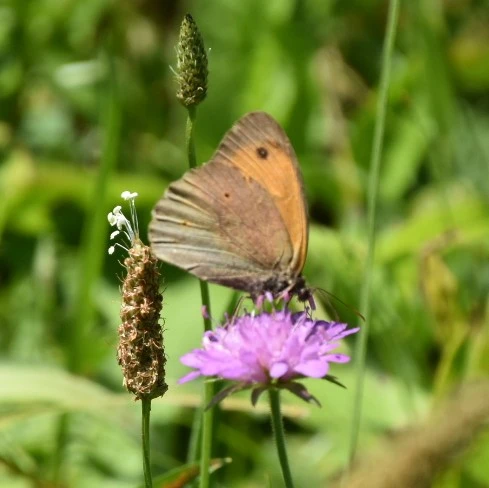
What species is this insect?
Maniola jurtina
